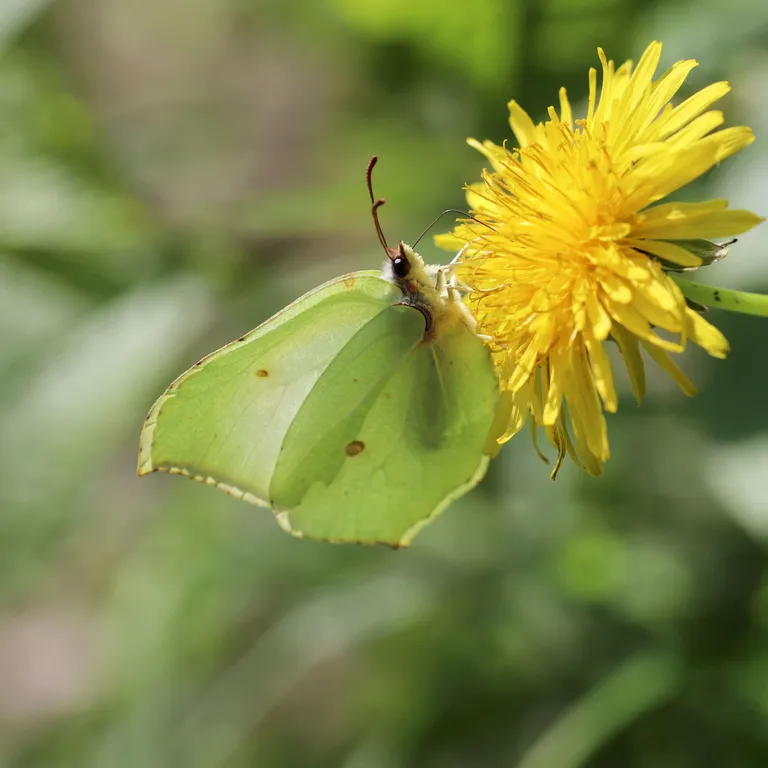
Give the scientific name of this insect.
Gonepteryx rhamni
